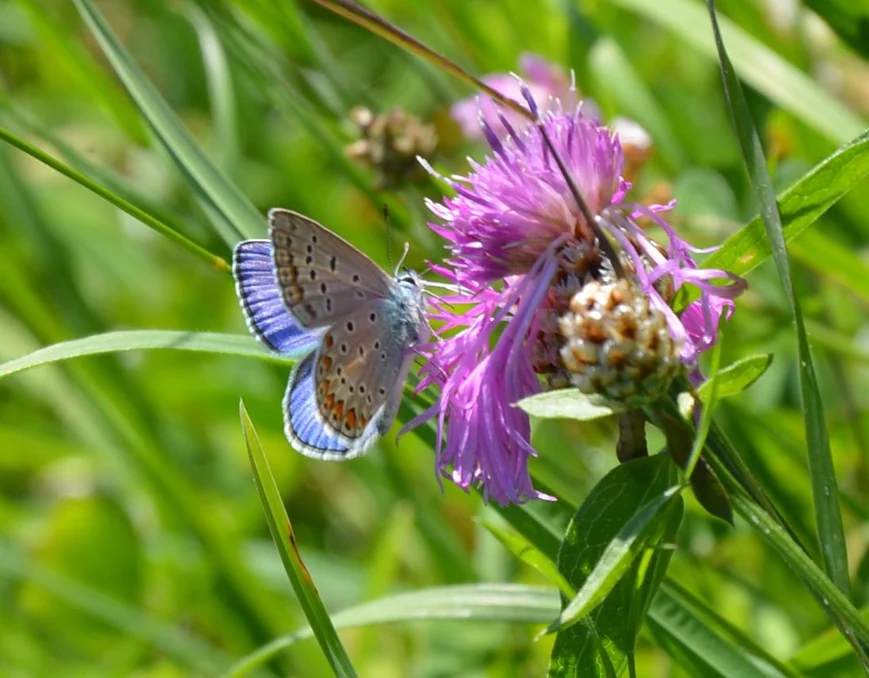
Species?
Polyommatus icarus
